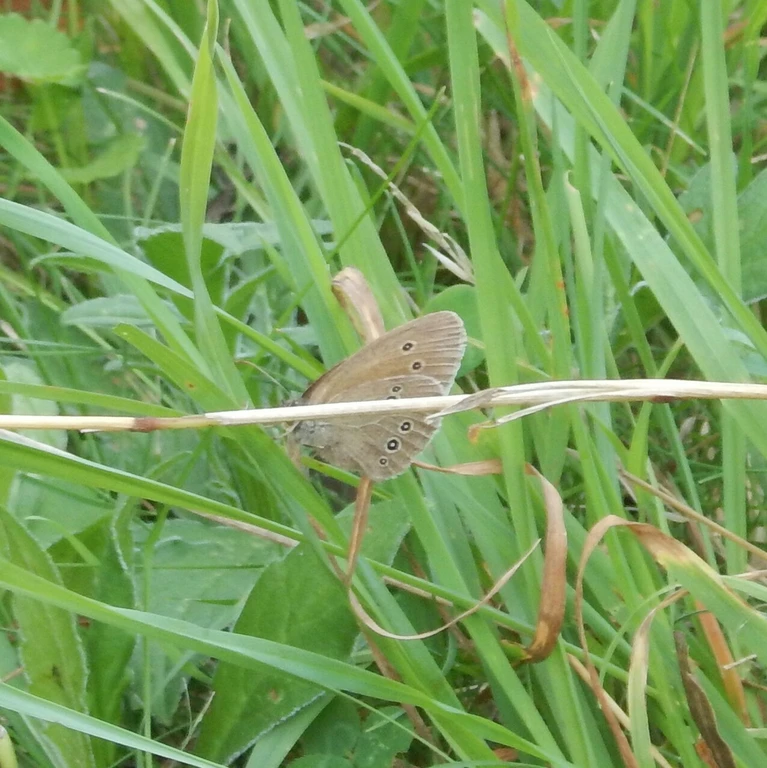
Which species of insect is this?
Aphantopus hyperantus
